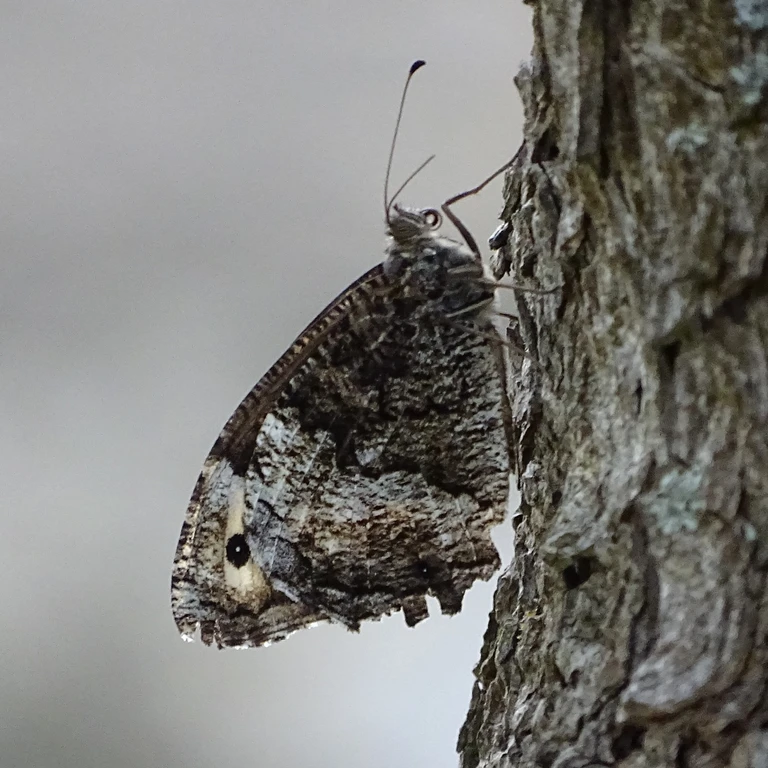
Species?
Hipparchia fagi
